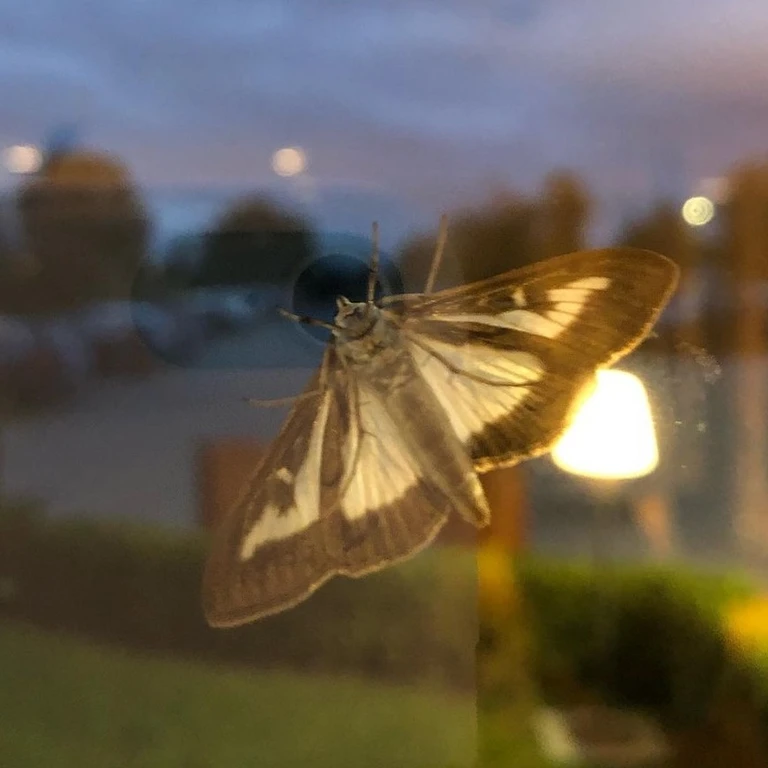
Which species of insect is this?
Cydalima perspectalis
